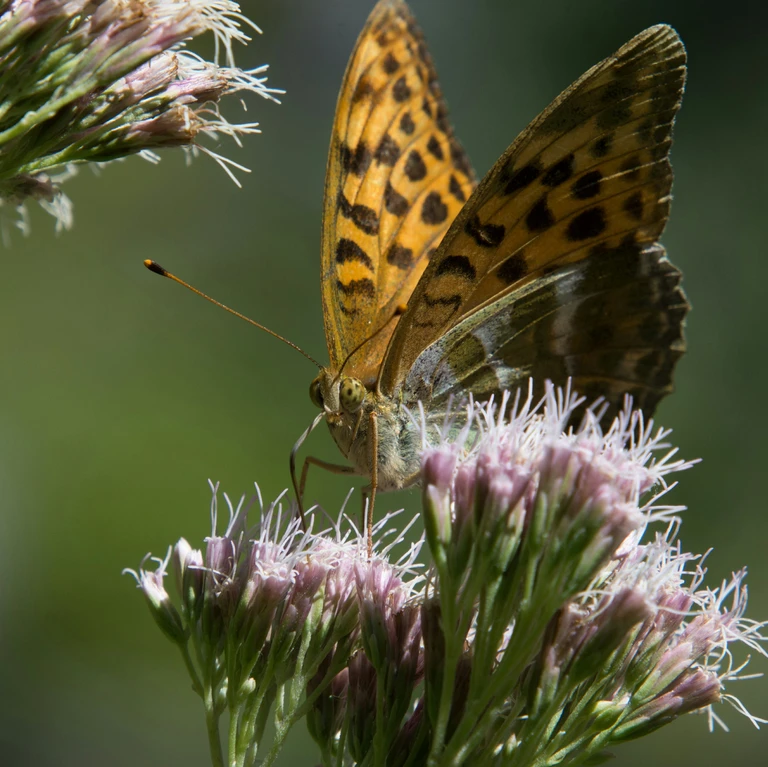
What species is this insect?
Argynnis paphia
